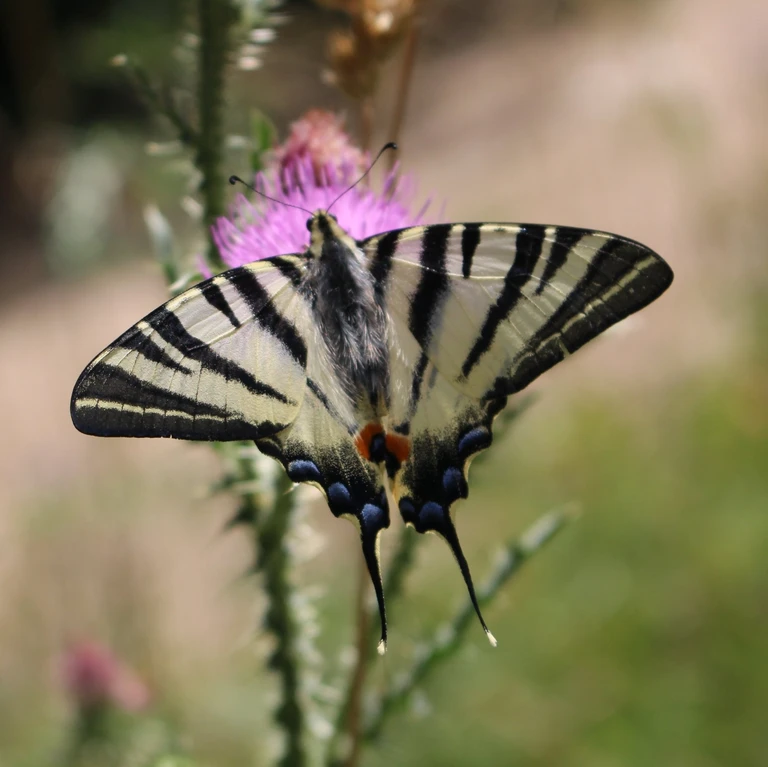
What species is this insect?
Iphiclides podalirius
